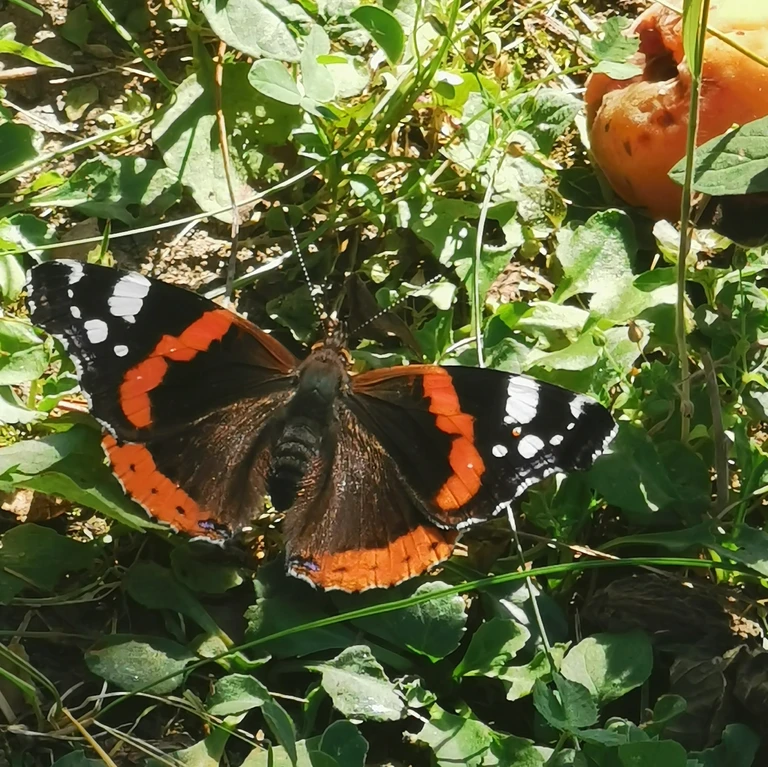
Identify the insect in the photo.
Vanessa atalanta
